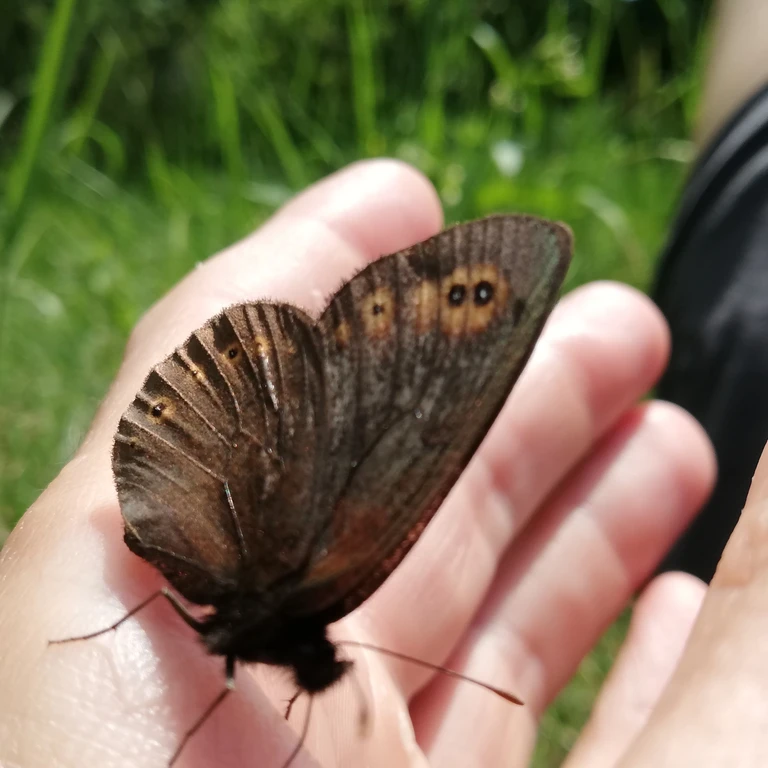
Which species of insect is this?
Erebia medusa
